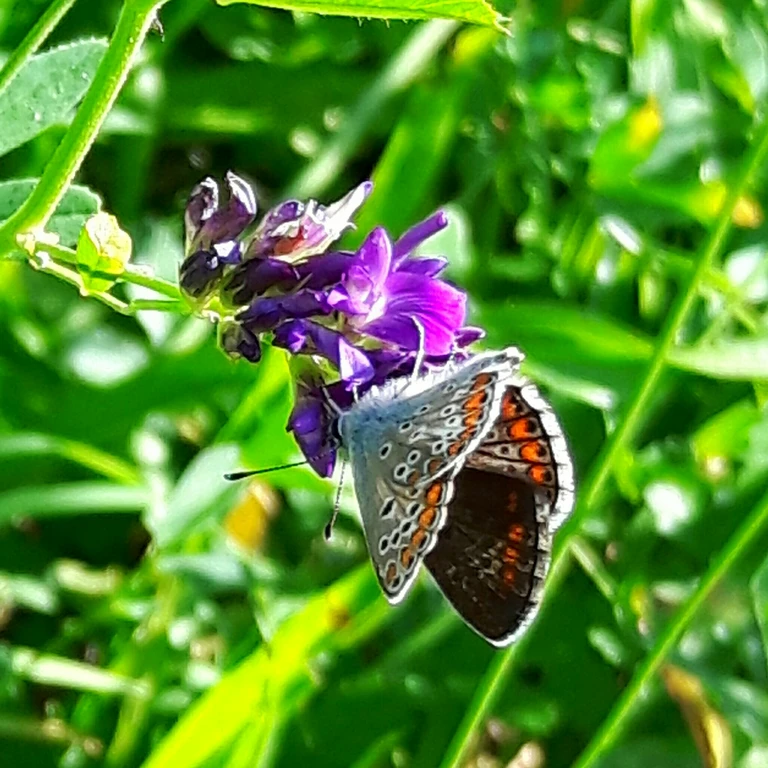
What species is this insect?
Aricia agestis/artaxerxes
